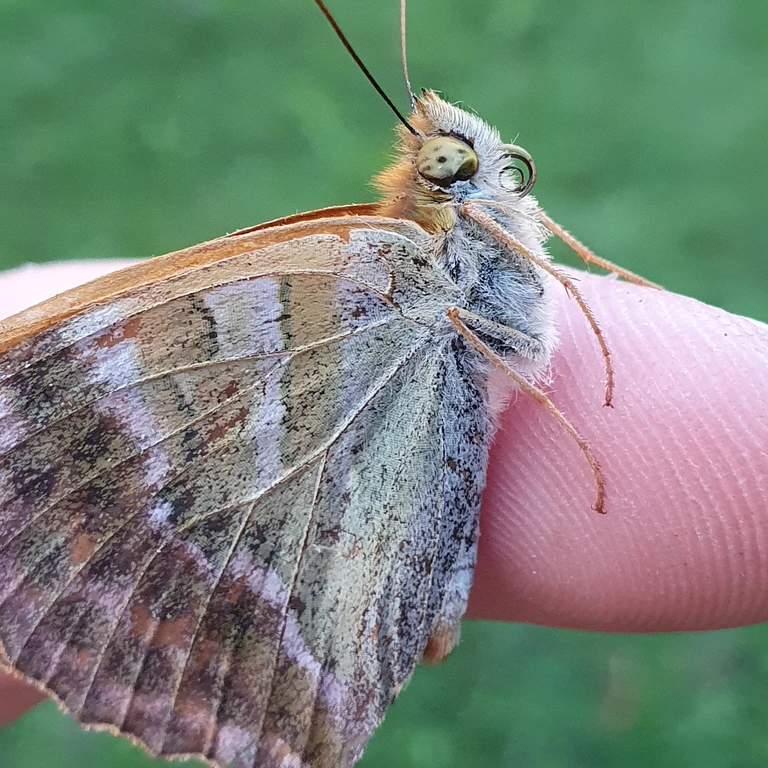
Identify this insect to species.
Argynnis paphia
